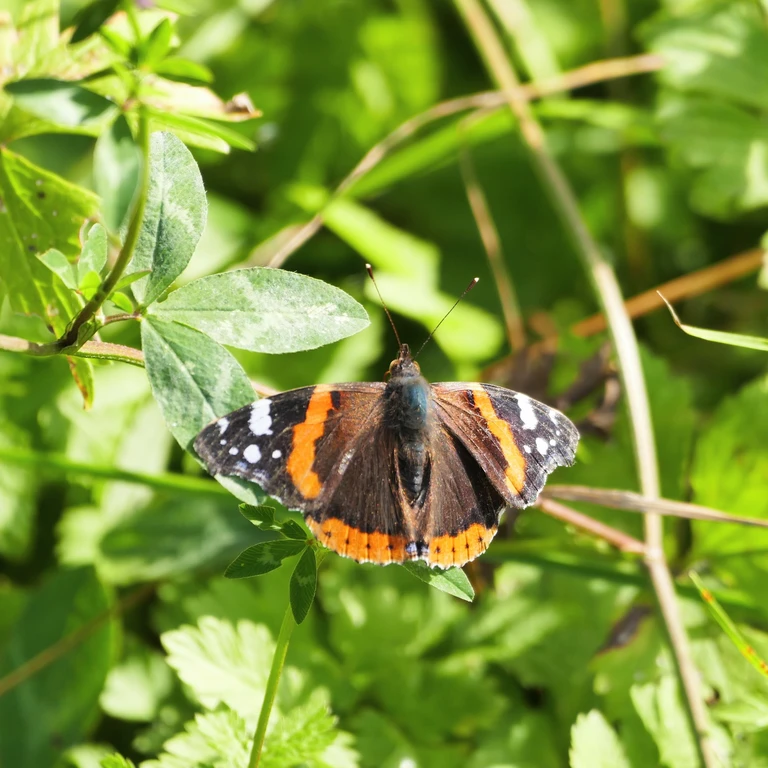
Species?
Vanessa atalanta
